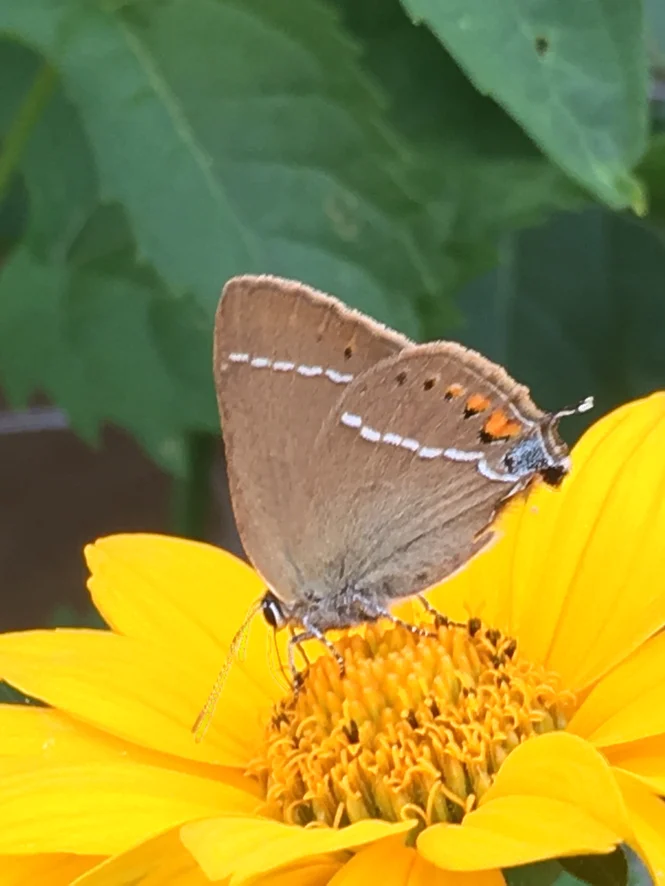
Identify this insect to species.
Satyrium spini (also Tuttiola spini)
